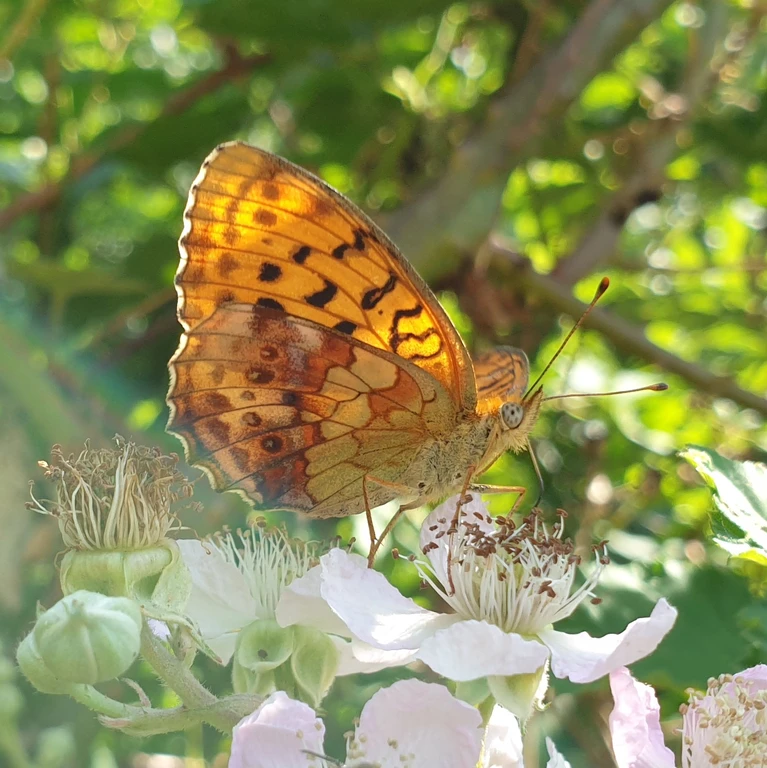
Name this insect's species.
Brenthis daphne
